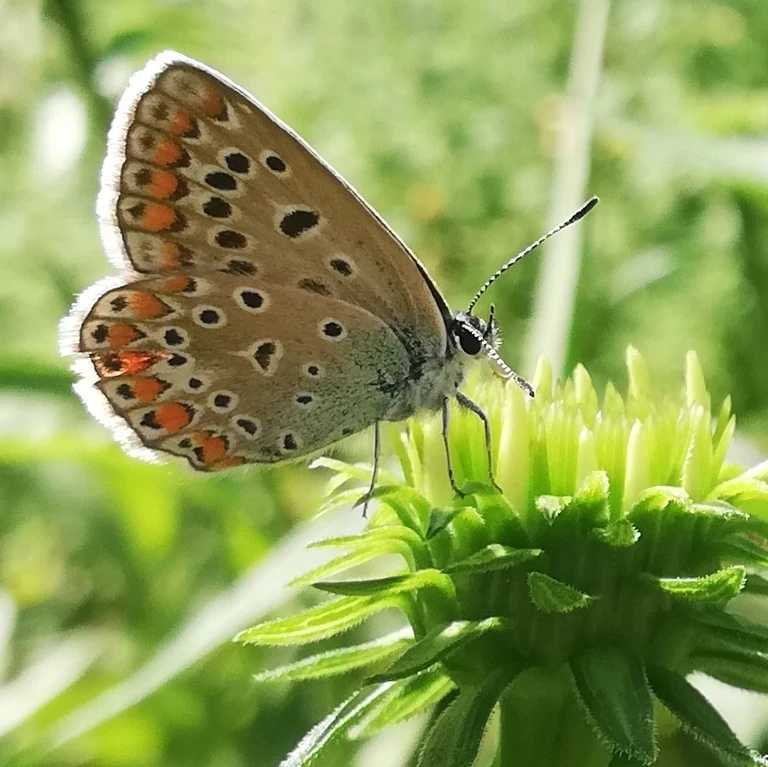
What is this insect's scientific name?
Polyommatus icarus
